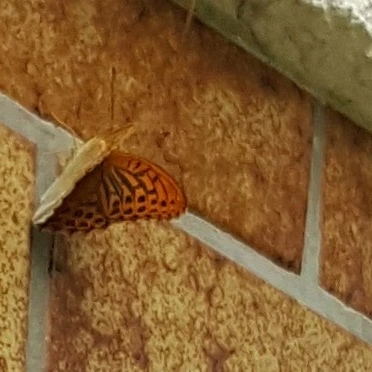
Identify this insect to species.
Argynnis paphia
